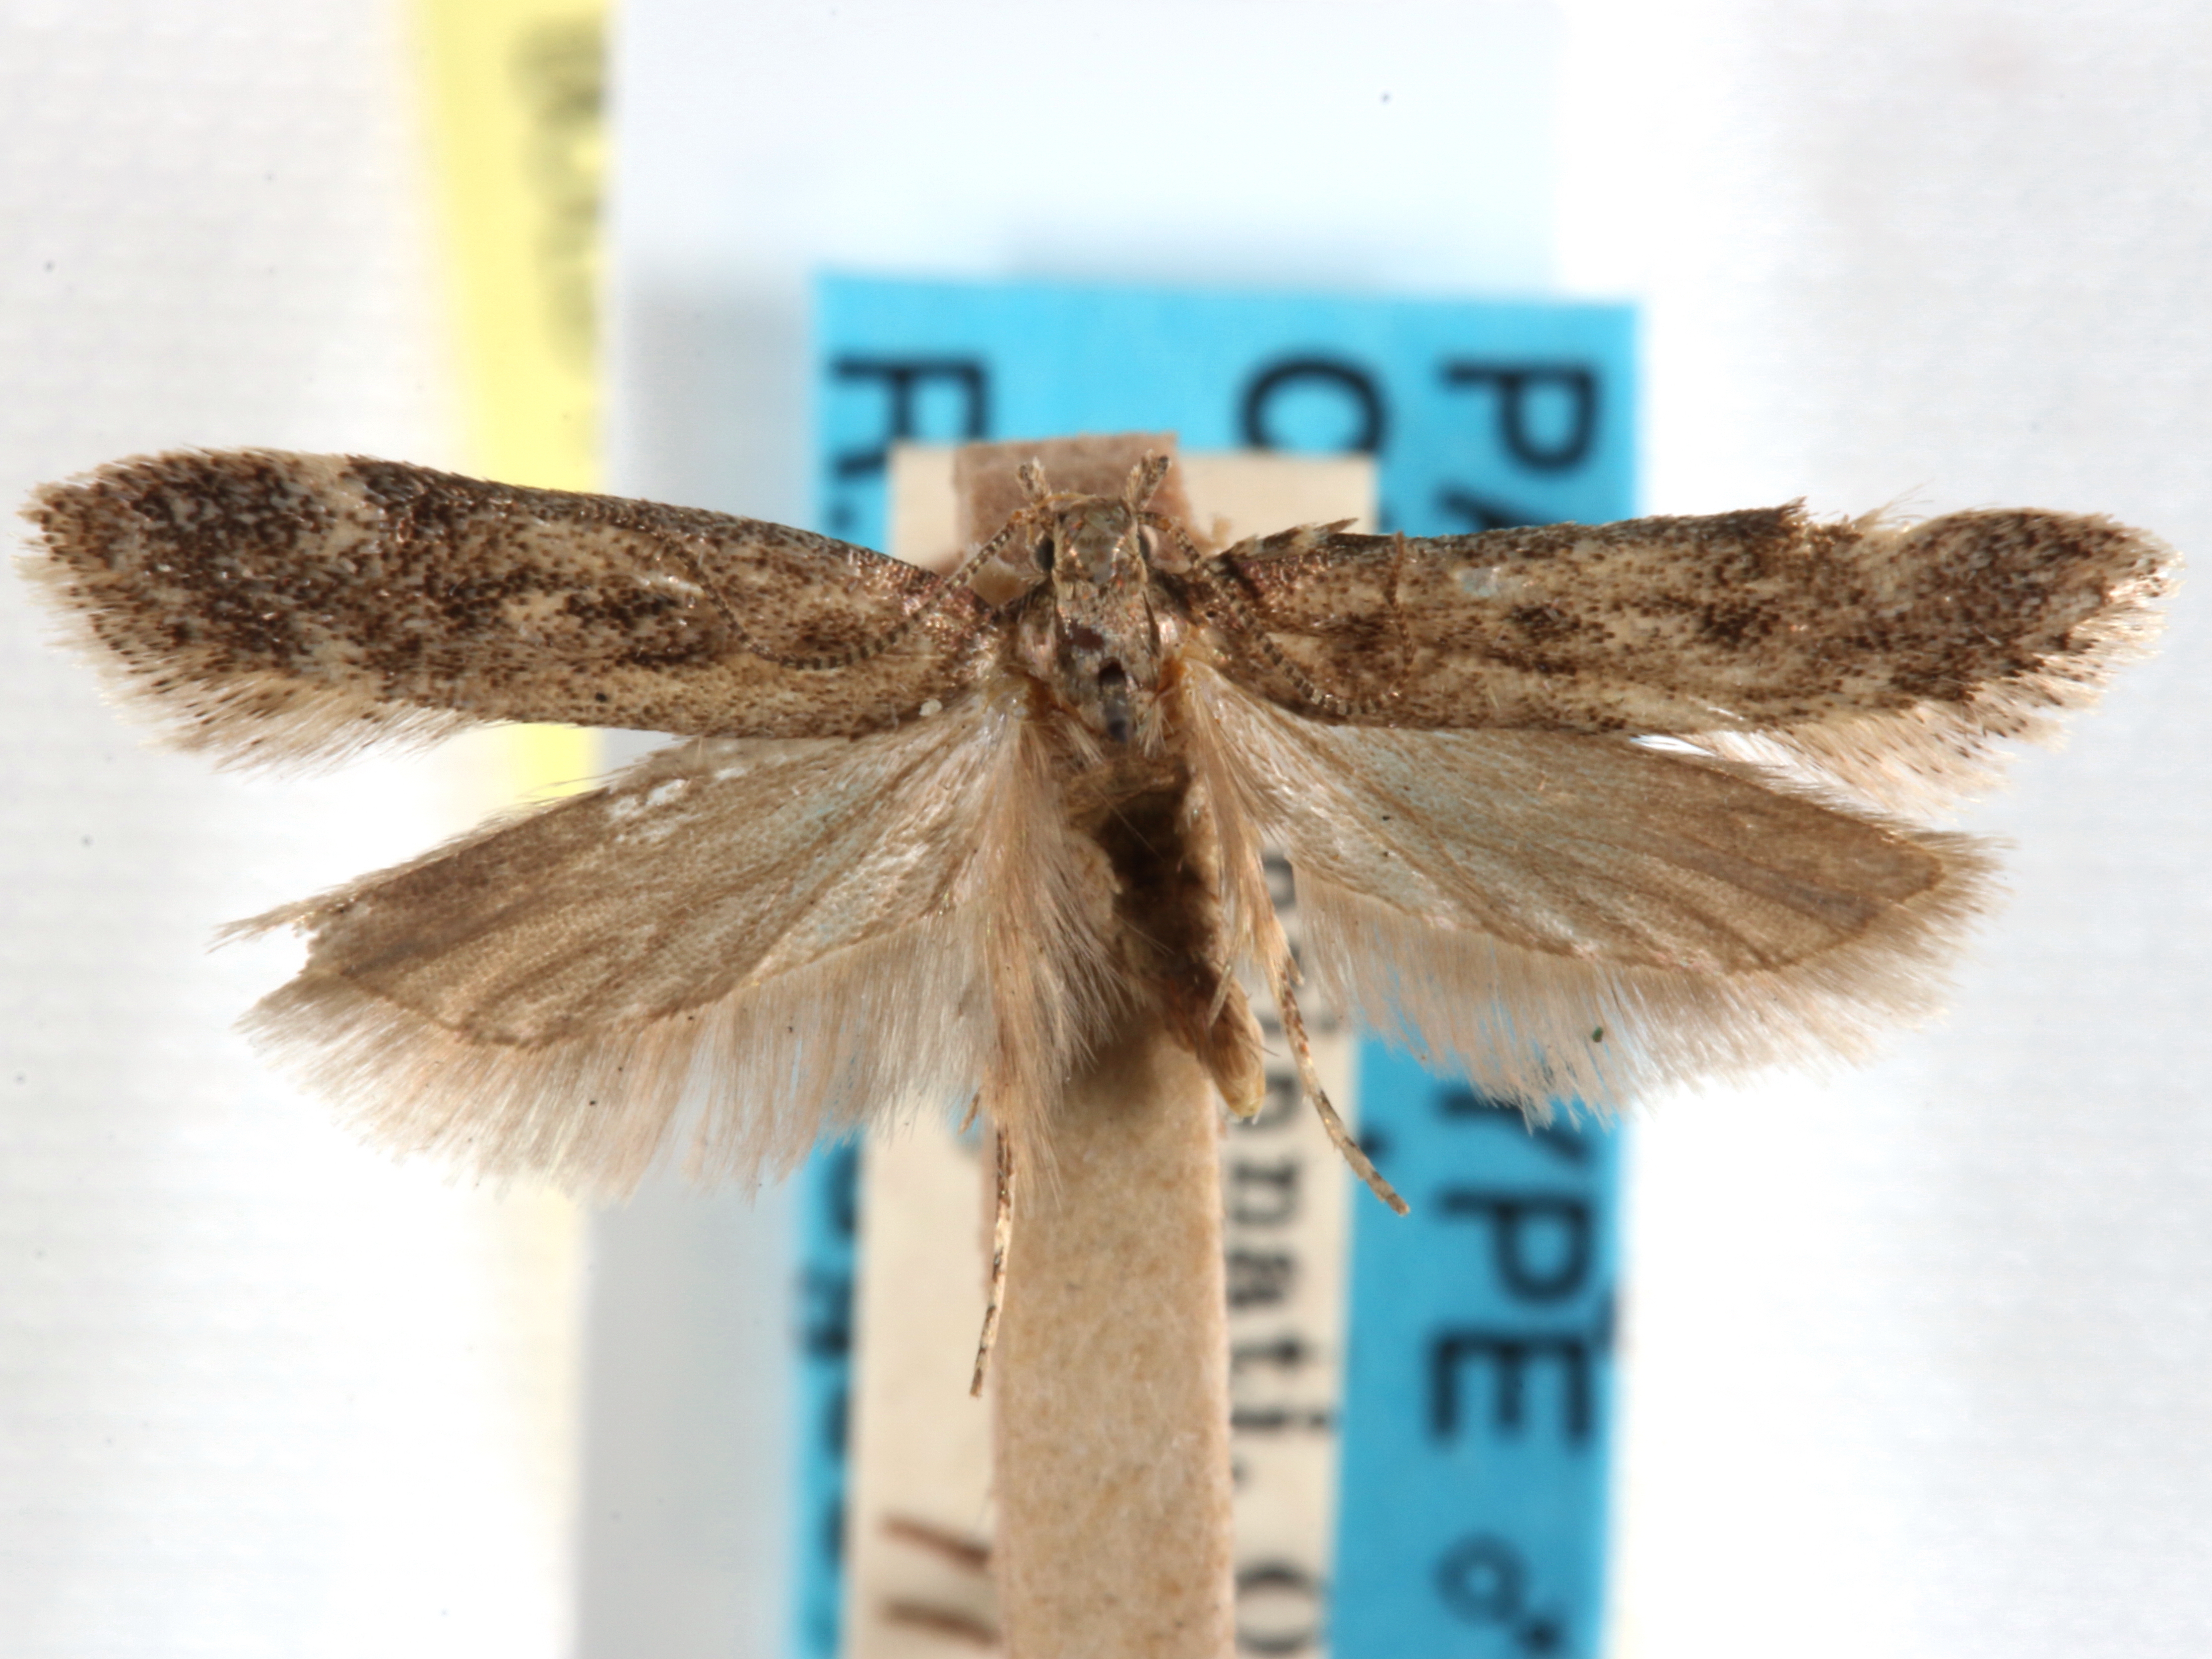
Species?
Chionodes molitor
